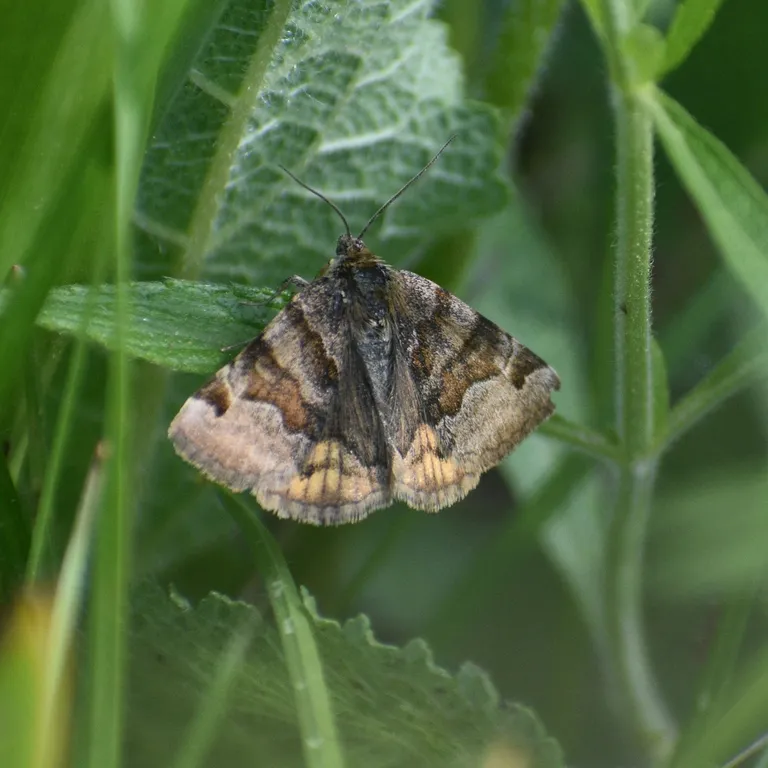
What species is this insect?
Euclidia glyphica
